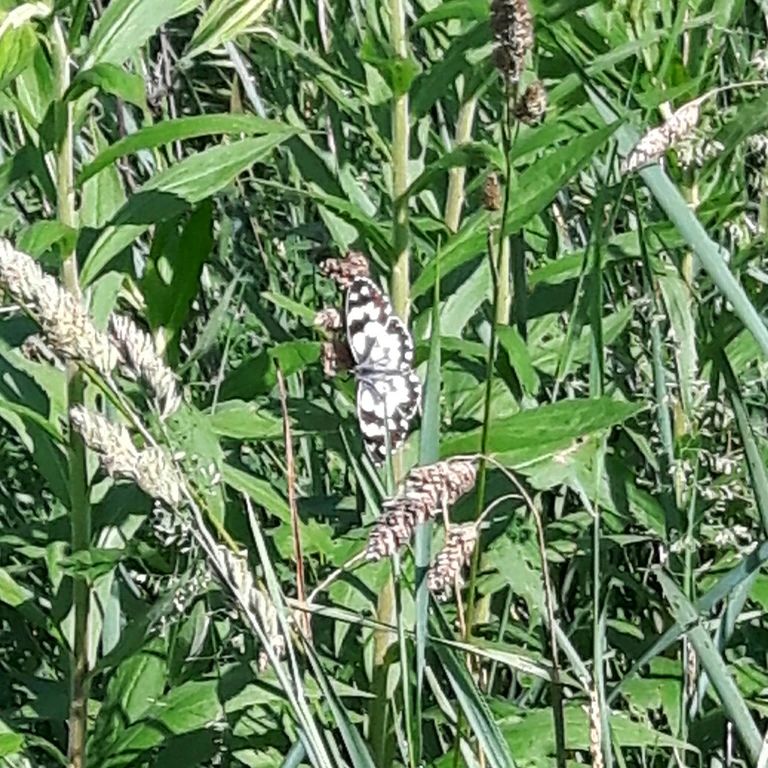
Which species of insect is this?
Melanargia galathea
